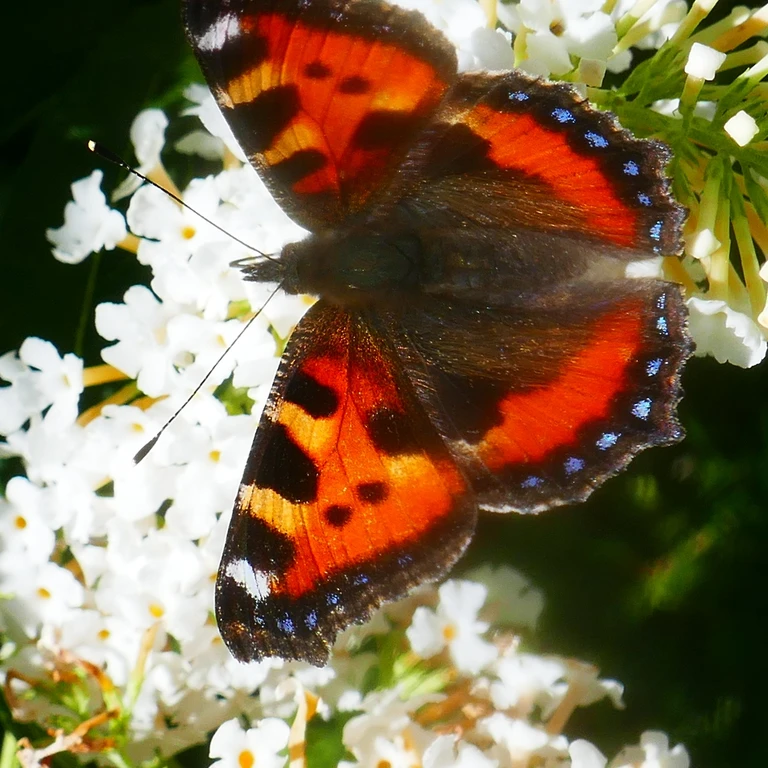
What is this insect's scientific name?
Aglais urticae
